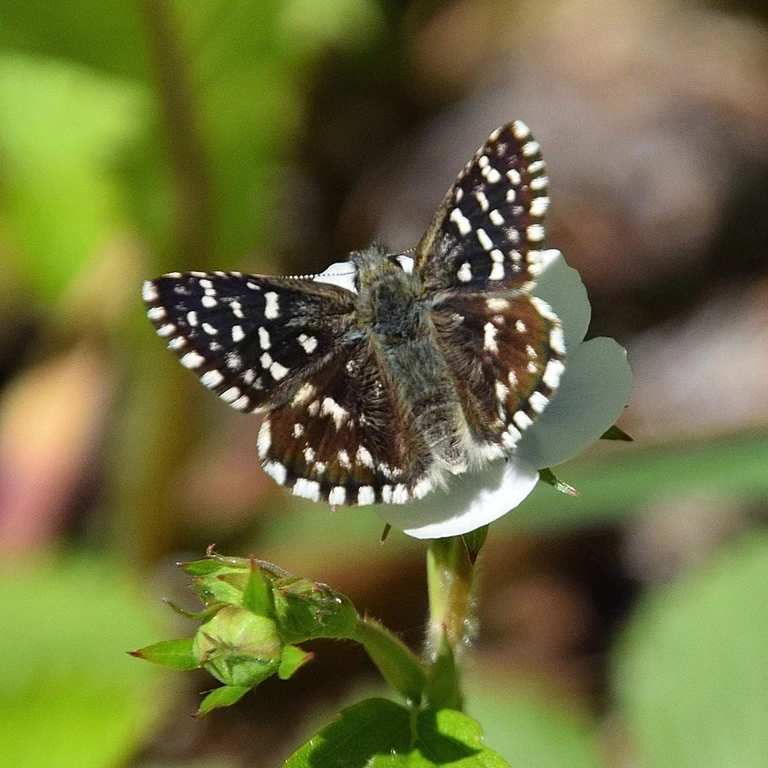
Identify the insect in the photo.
Pyrgus malvae
